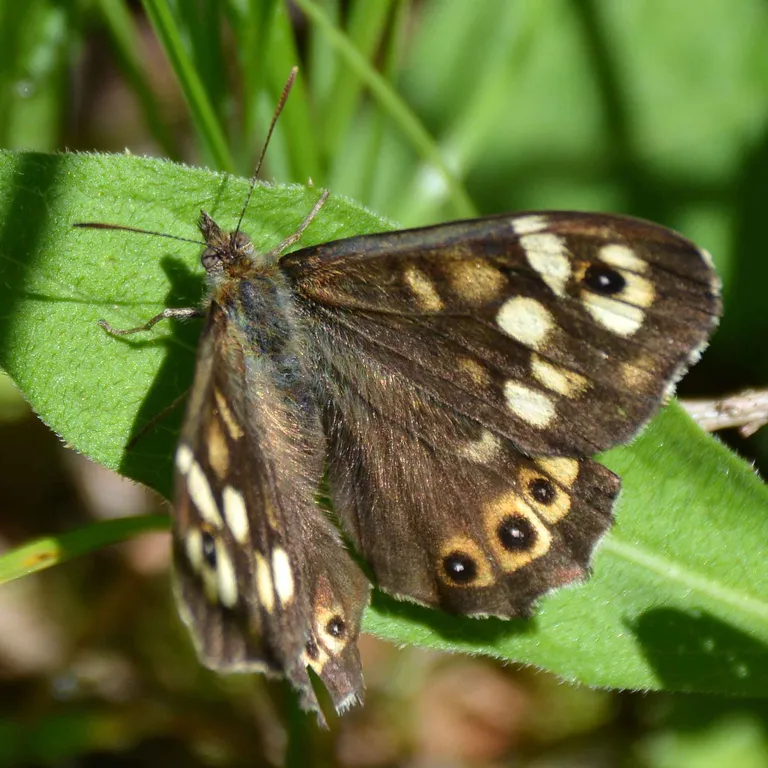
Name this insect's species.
Pararge aegeria
